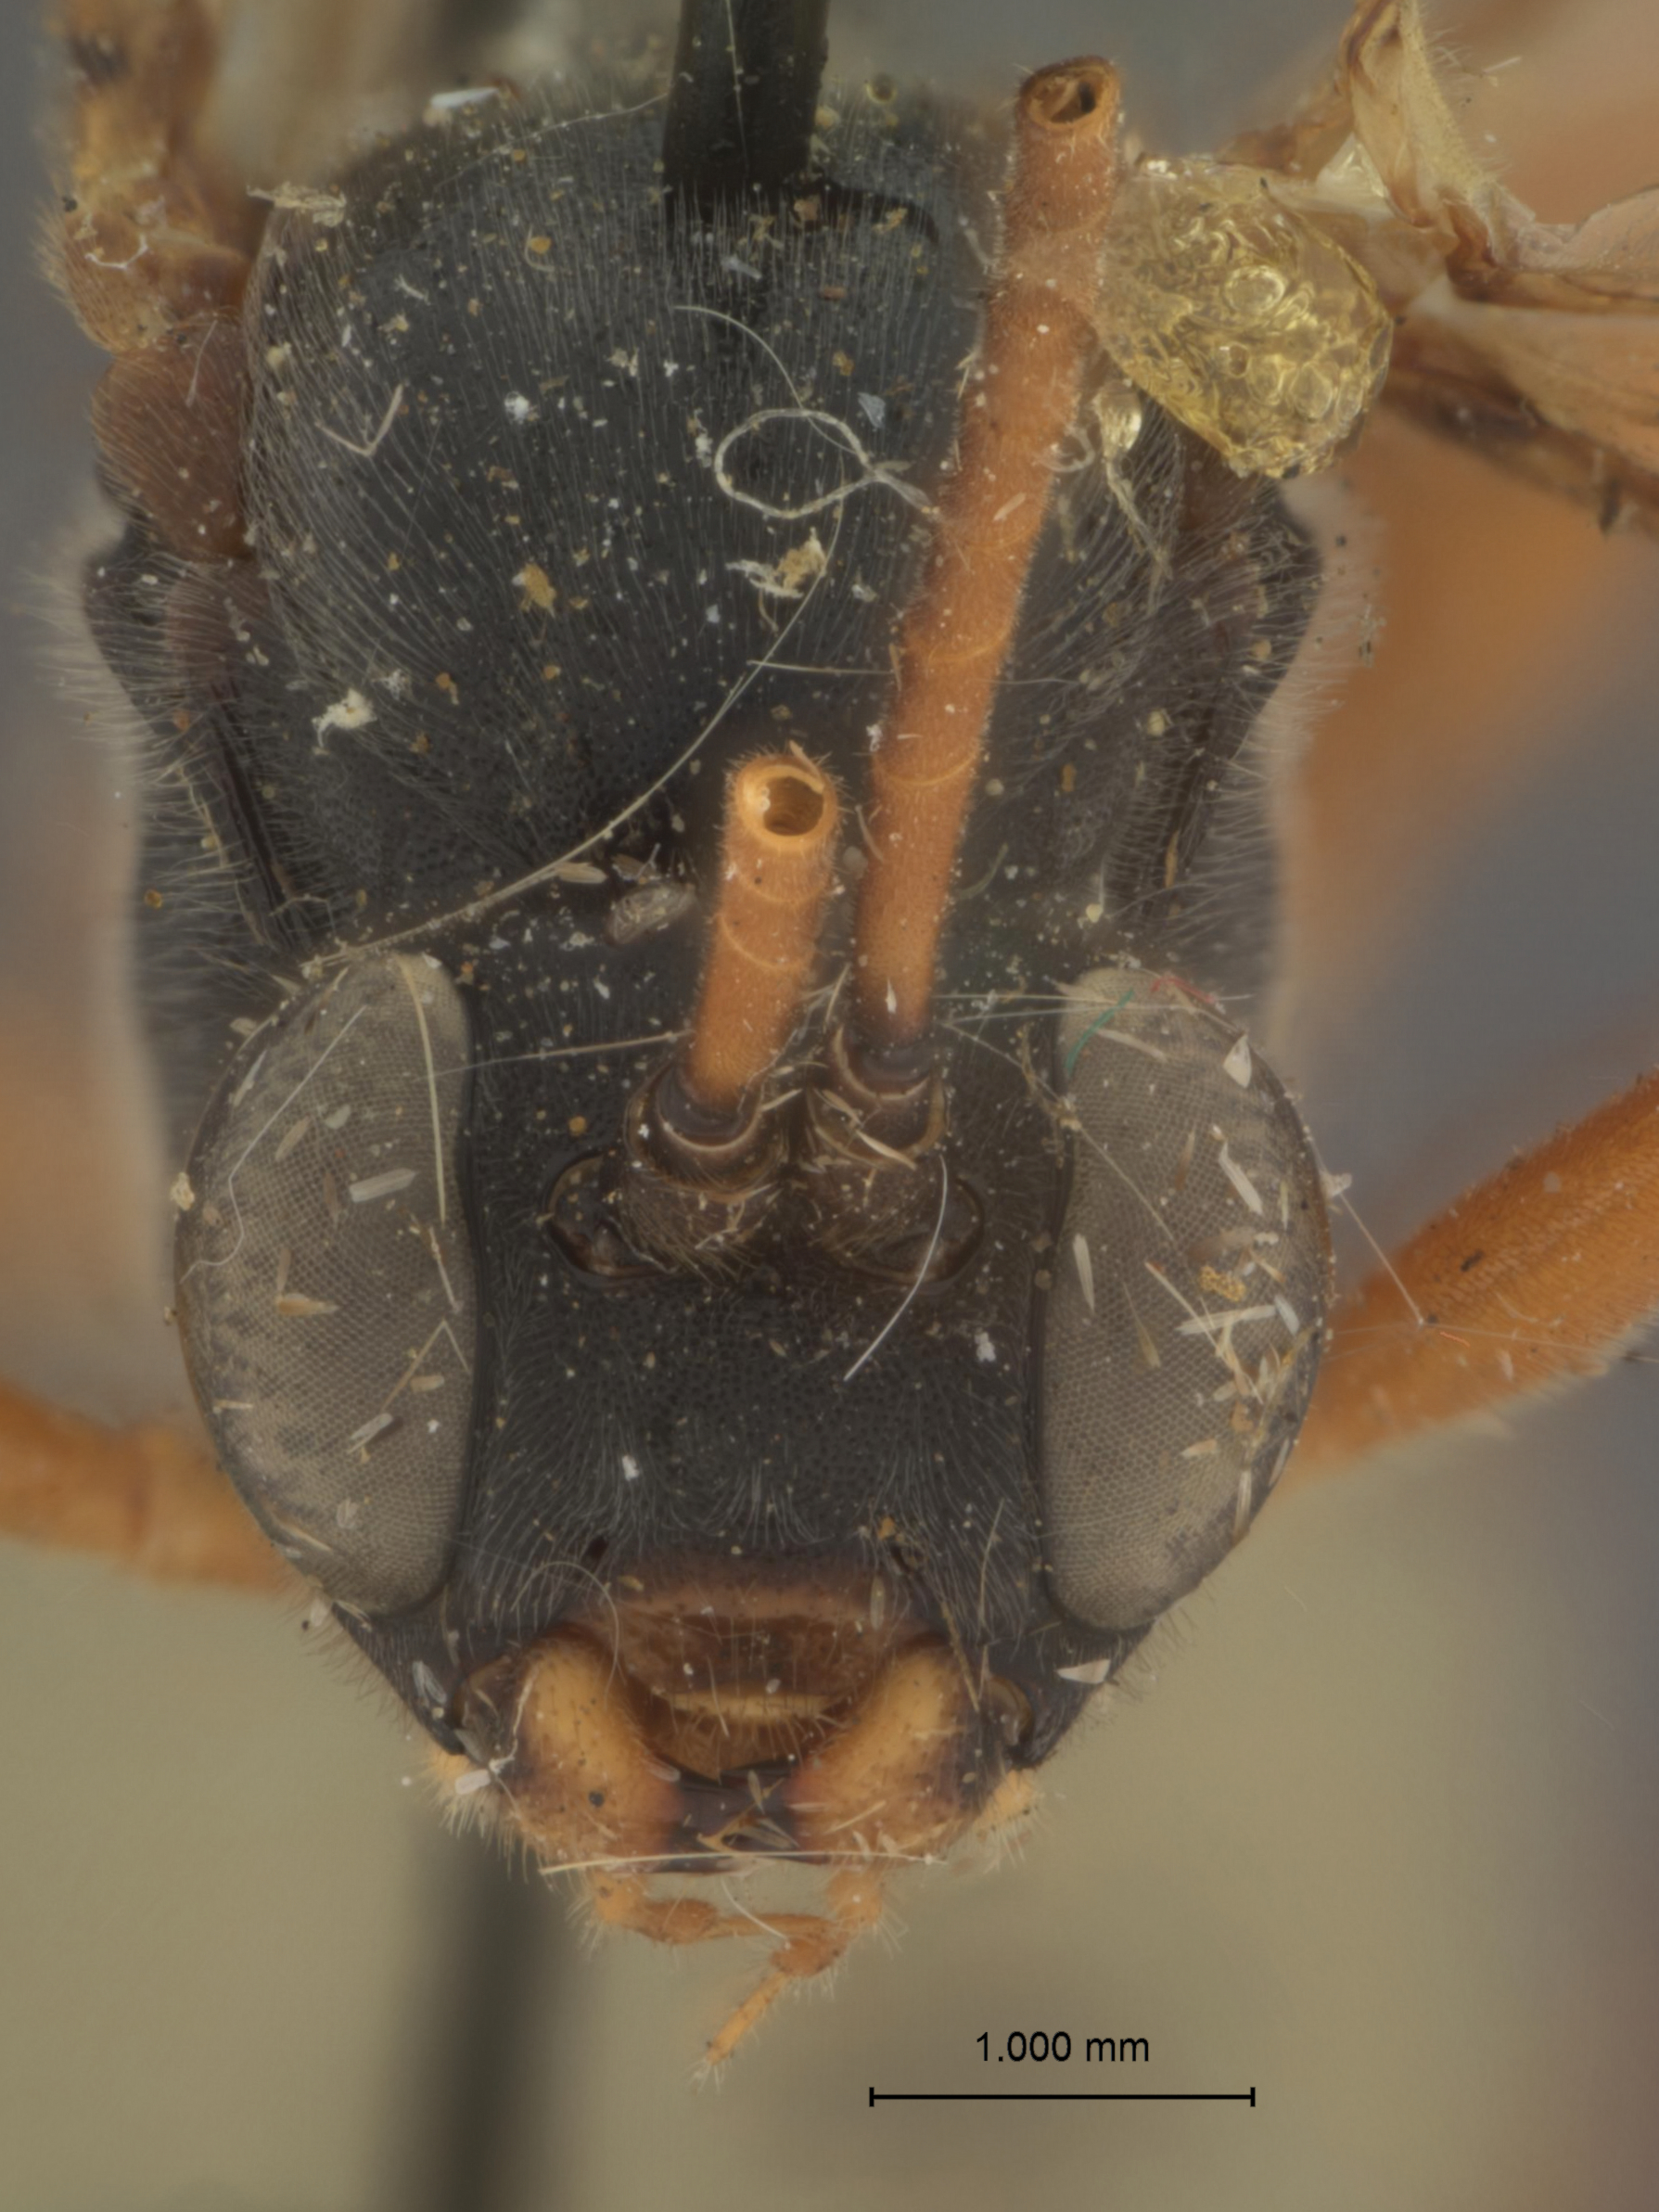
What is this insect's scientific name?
Protarchoides mandibularis
